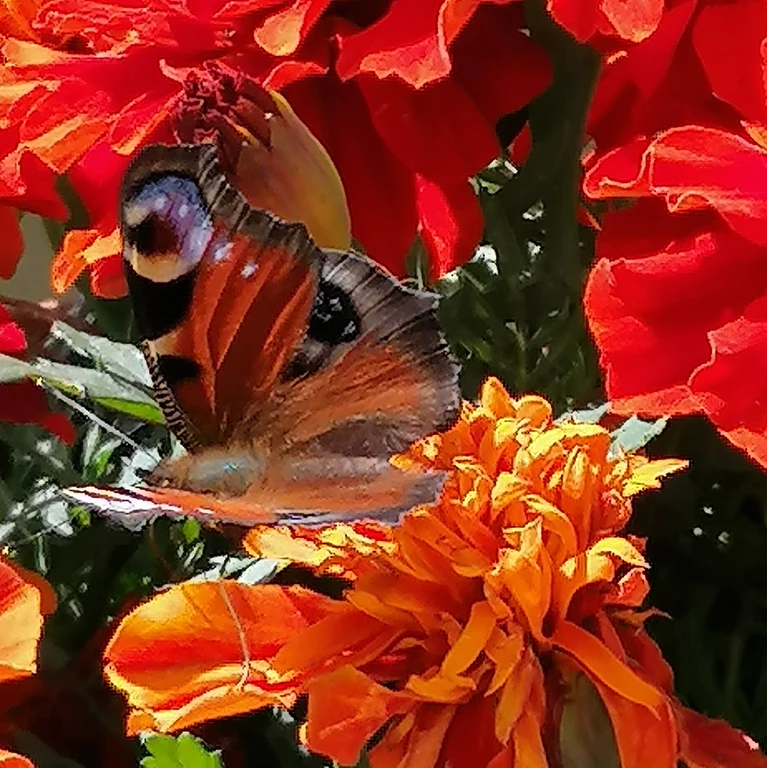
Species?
Aglais io
